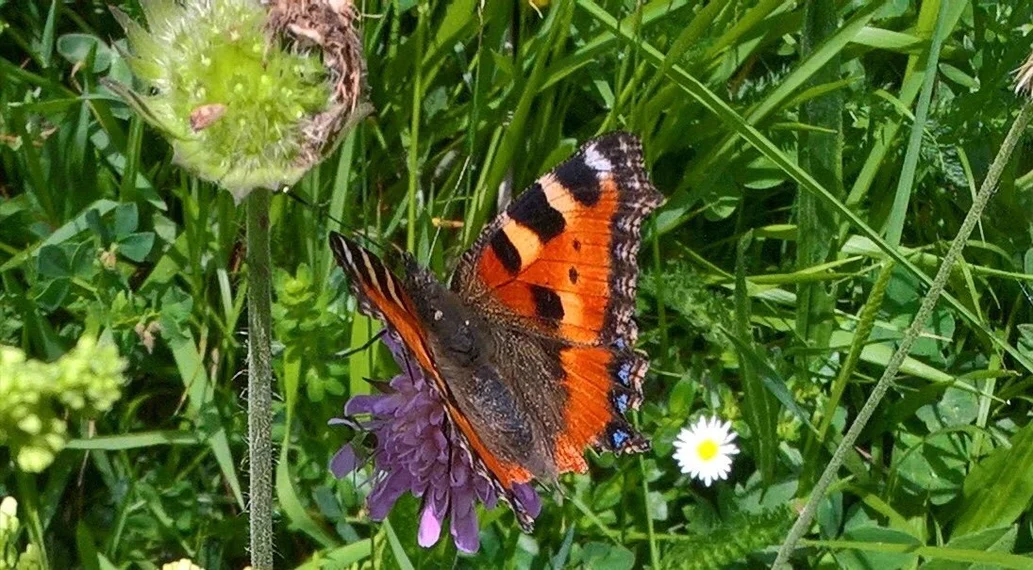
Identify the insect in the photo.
Aglais urticae
